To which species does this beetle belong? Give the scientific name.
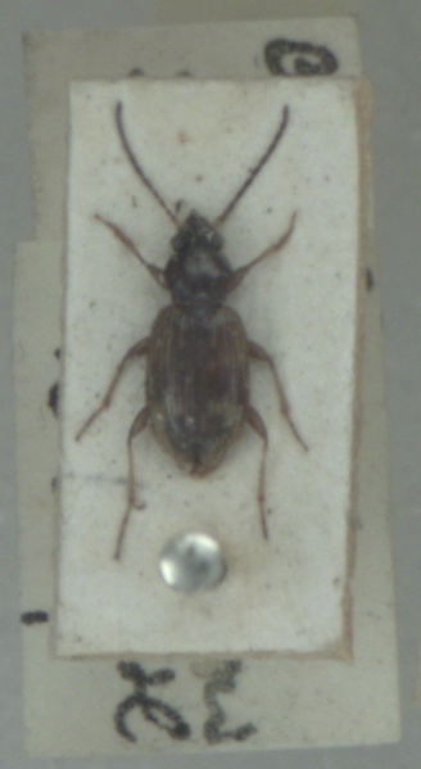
Bembidion dentellum
